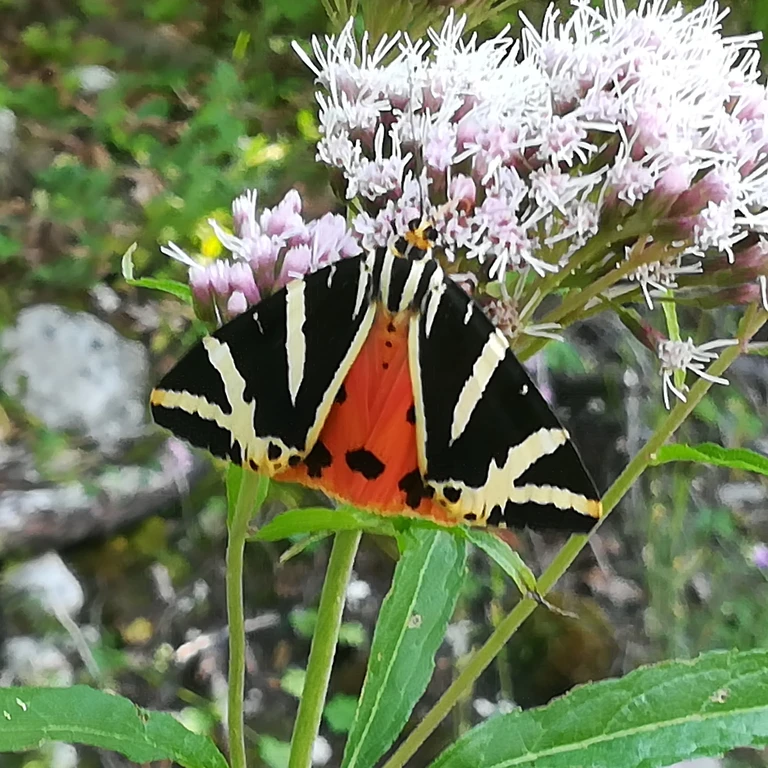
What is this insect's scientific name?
Euplagia quadripunctaria
